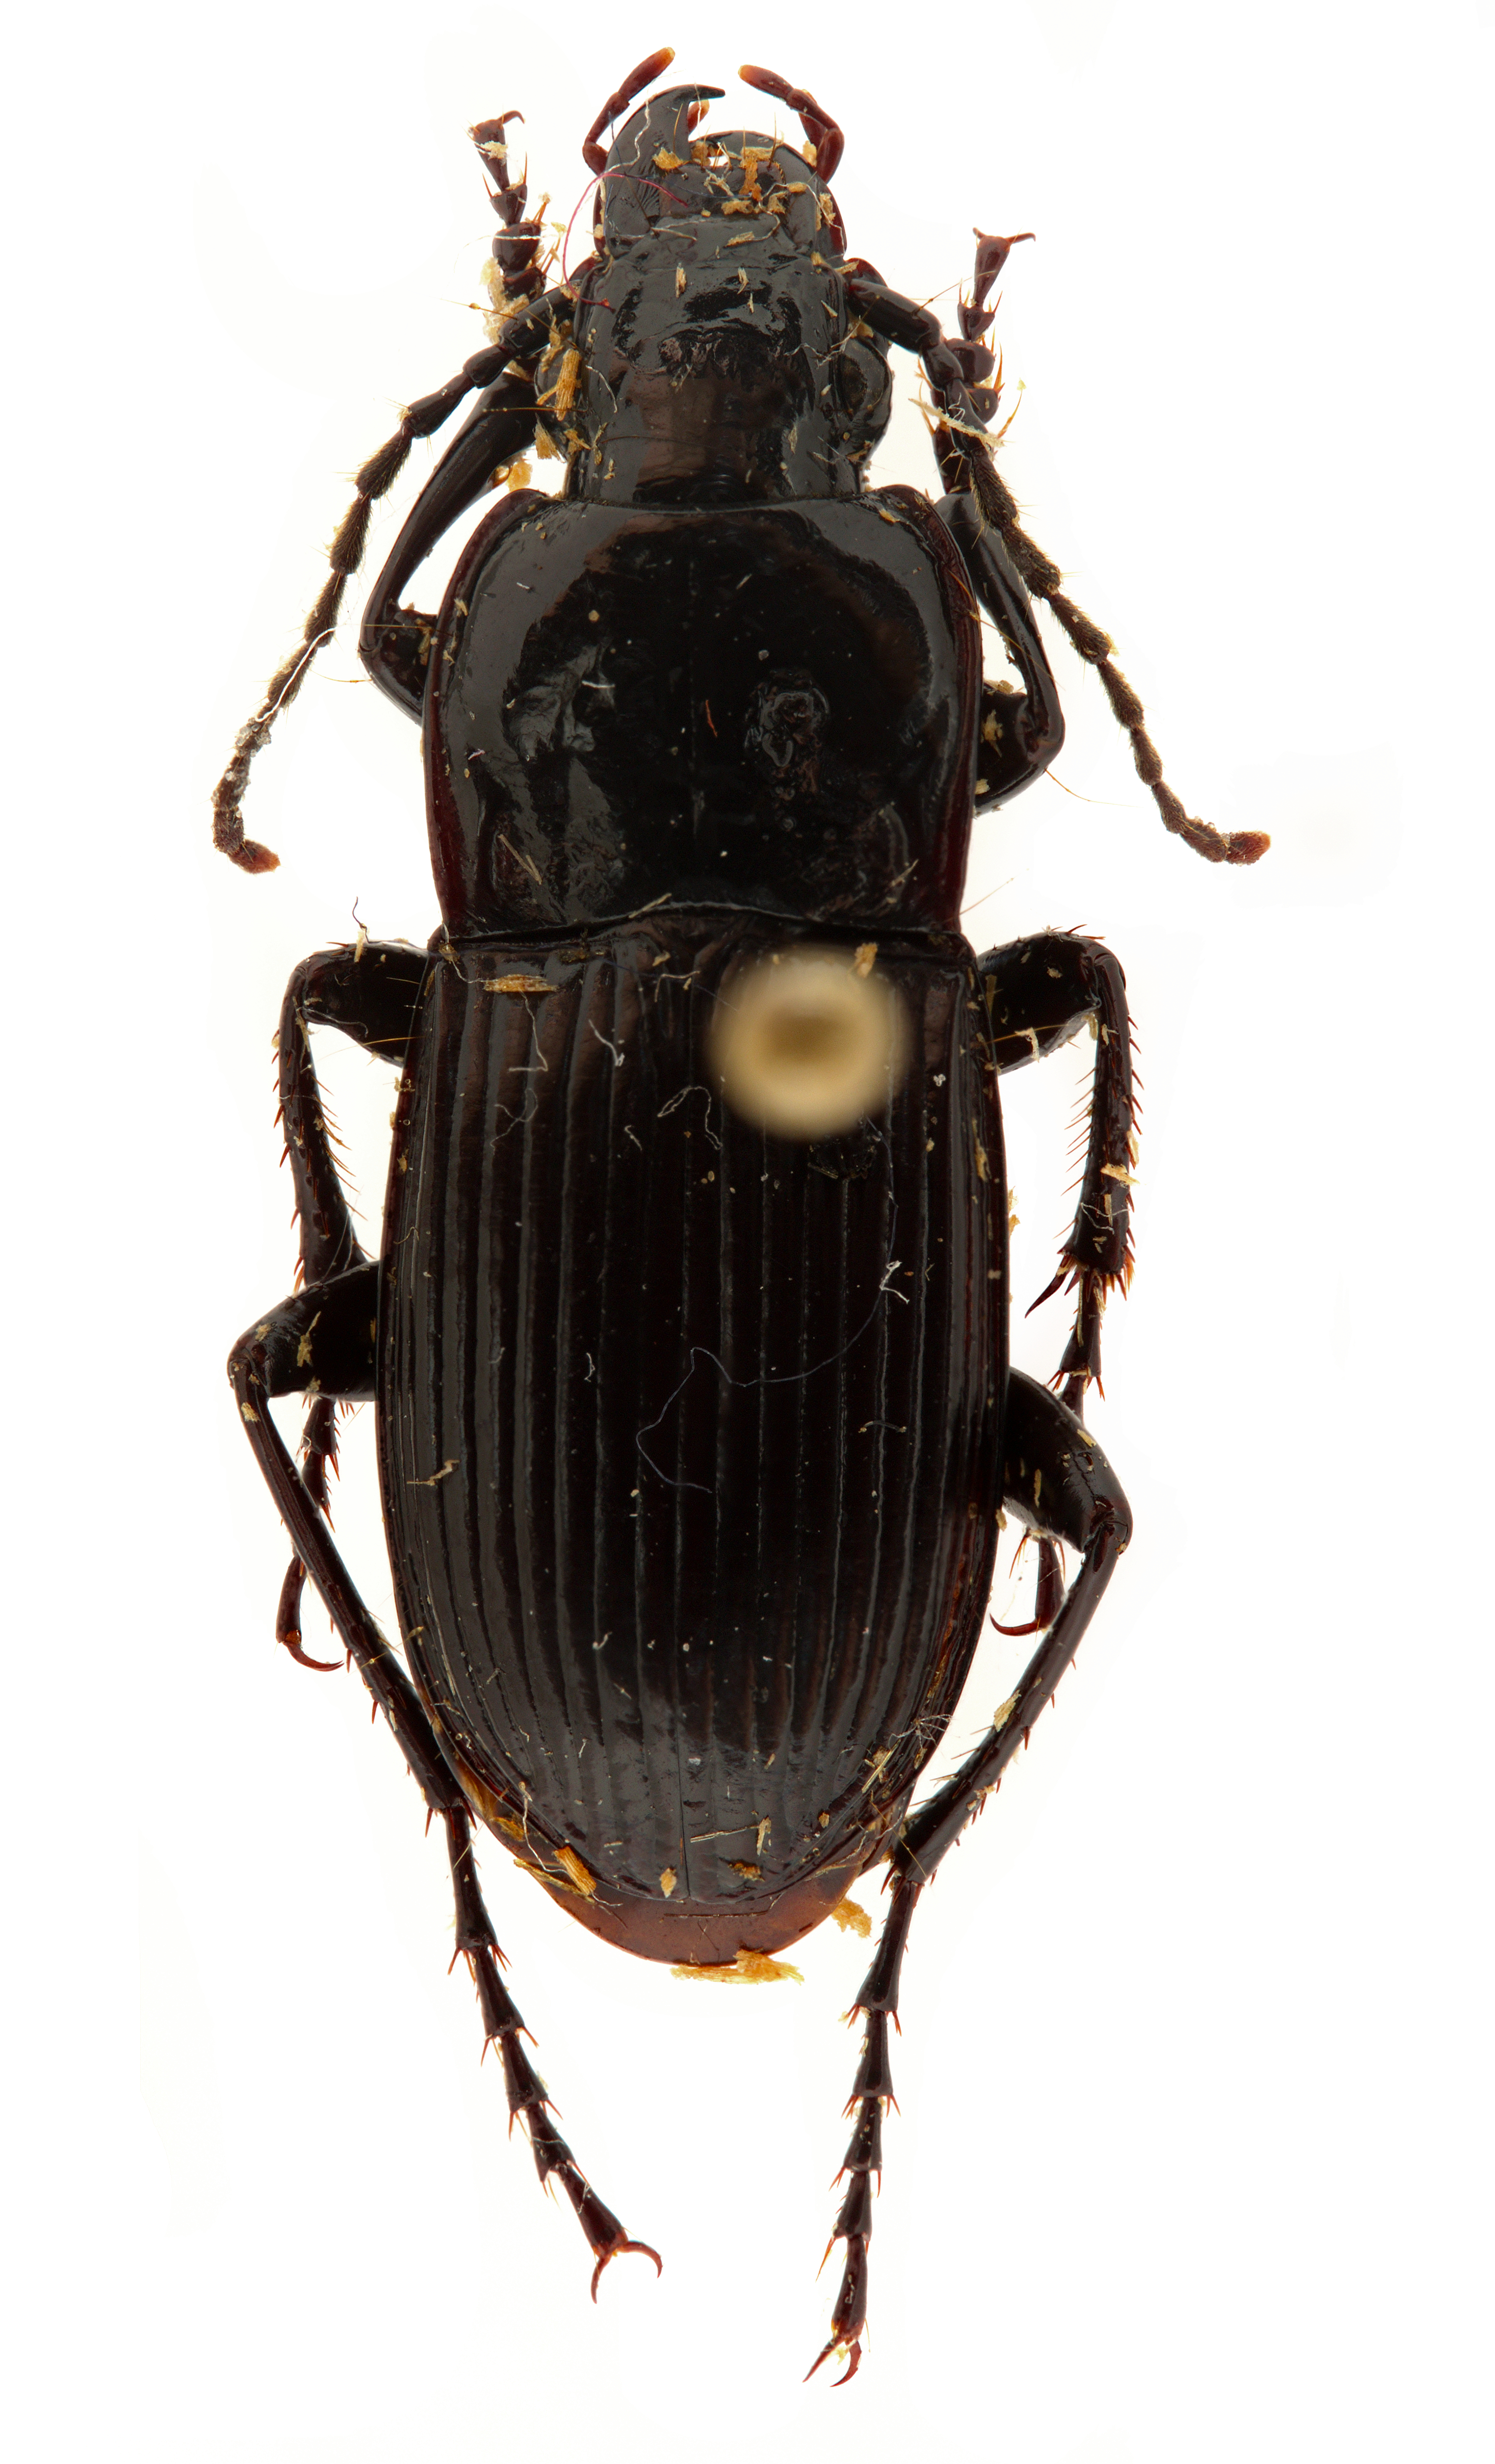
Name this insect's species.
Abax pyrenaeus
